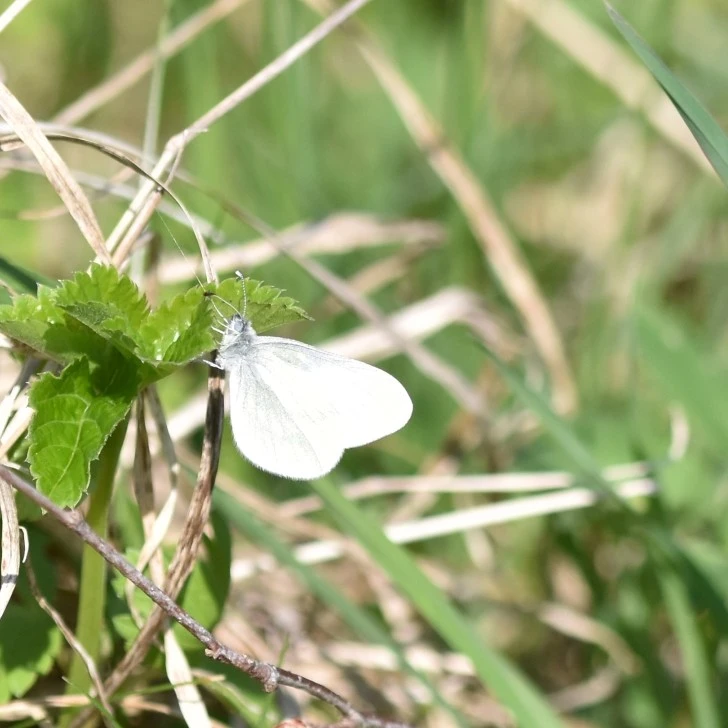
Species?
Leptidea sinapis/juvernica
